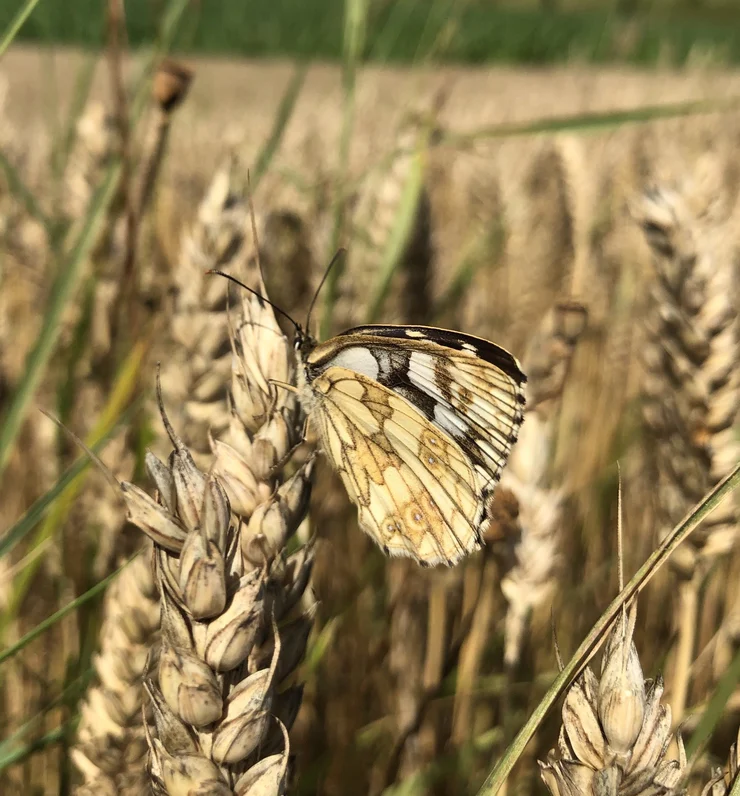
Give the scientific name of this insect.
Melanargia galathea
